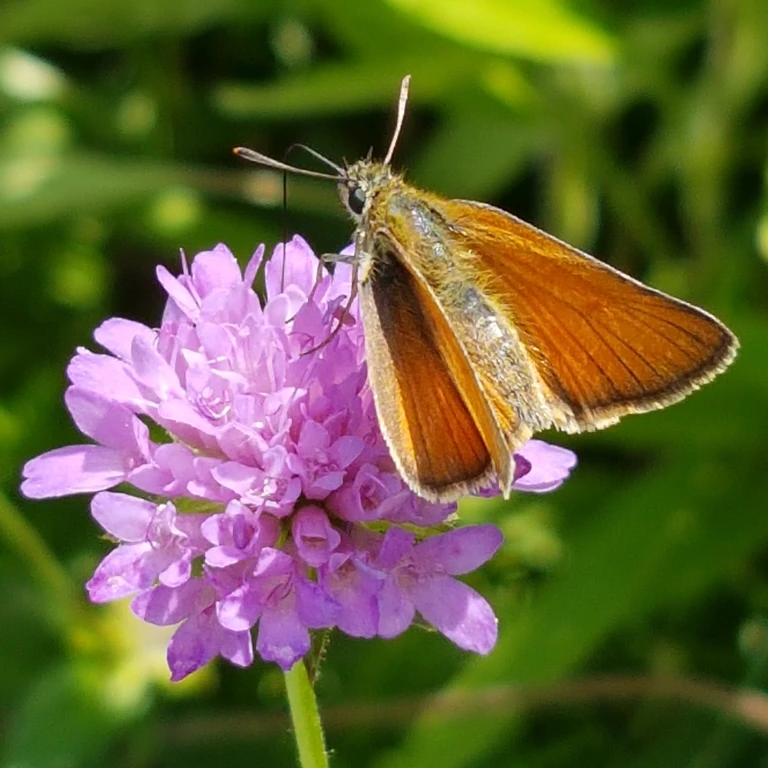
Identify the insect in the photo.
Thymelicus sylvestris
